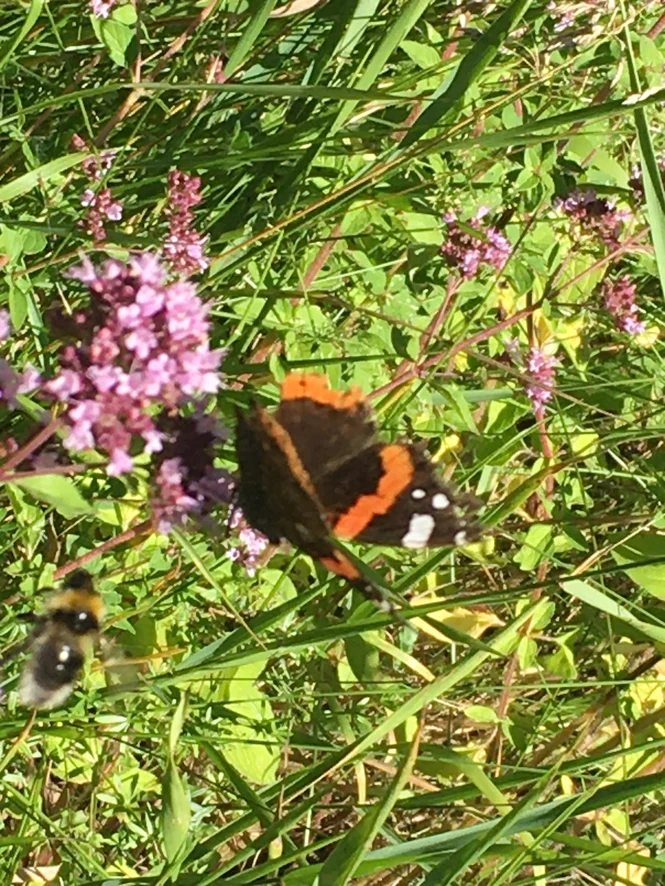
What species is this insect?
Vanessa atalanta
